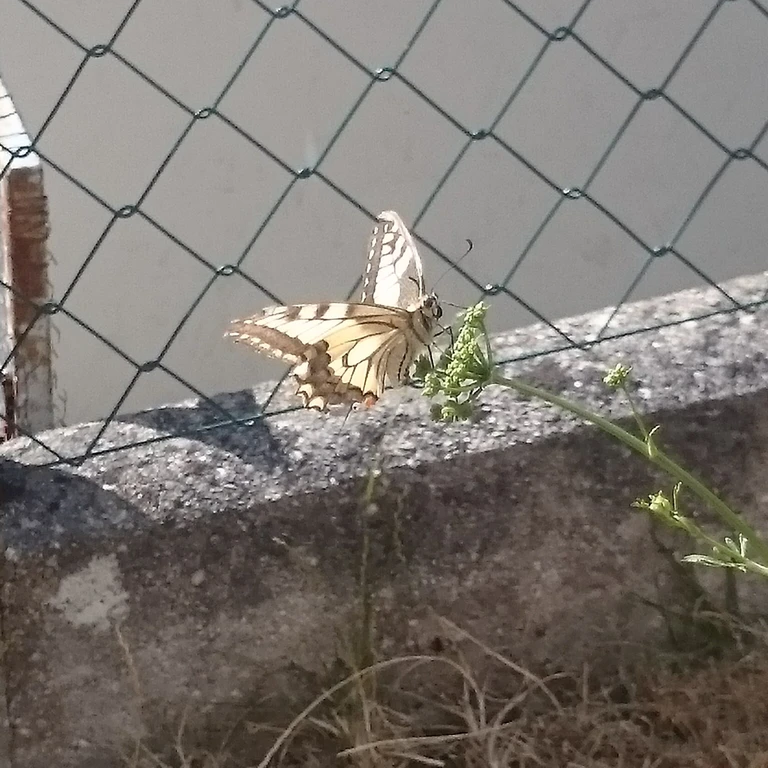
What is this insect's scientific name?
Papilio machaon
